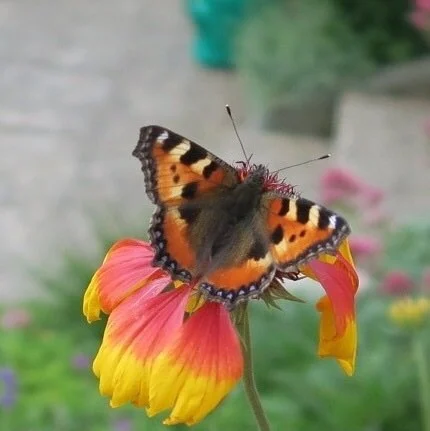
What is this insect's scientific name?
Aglais urticae
